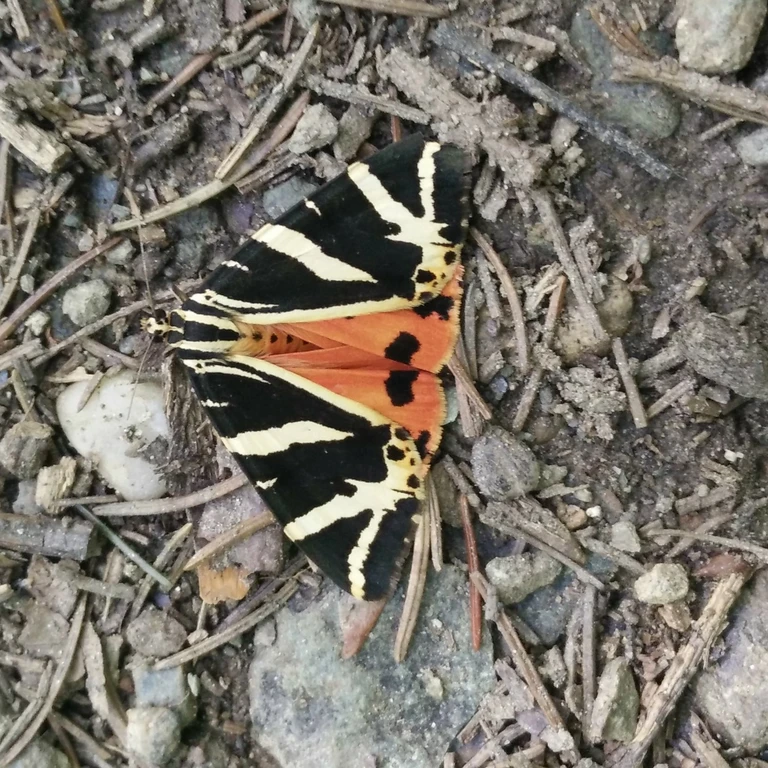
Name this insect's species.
Euplagia quadripunctaria
